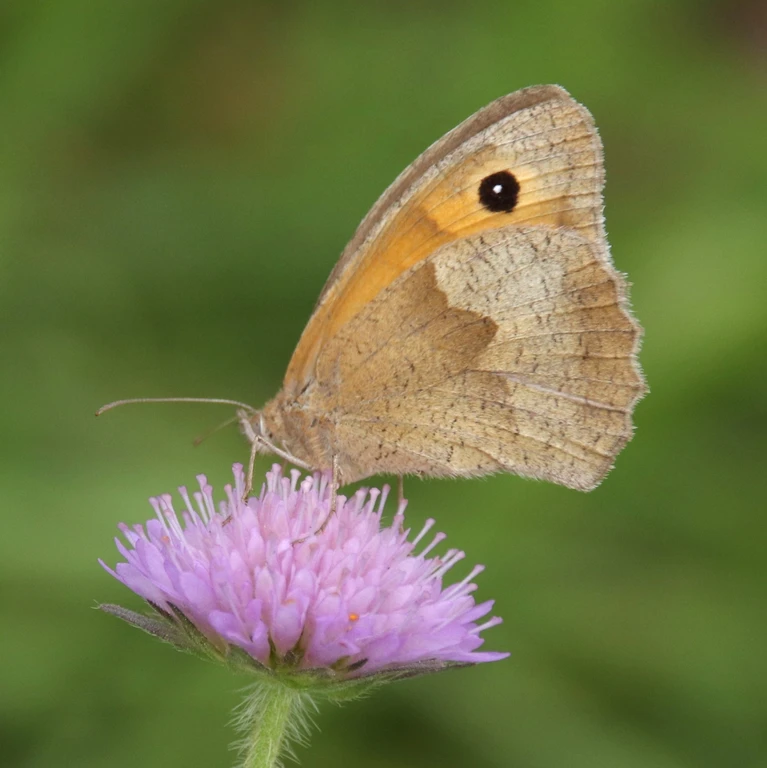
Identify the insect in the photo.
Maniola jurtina
